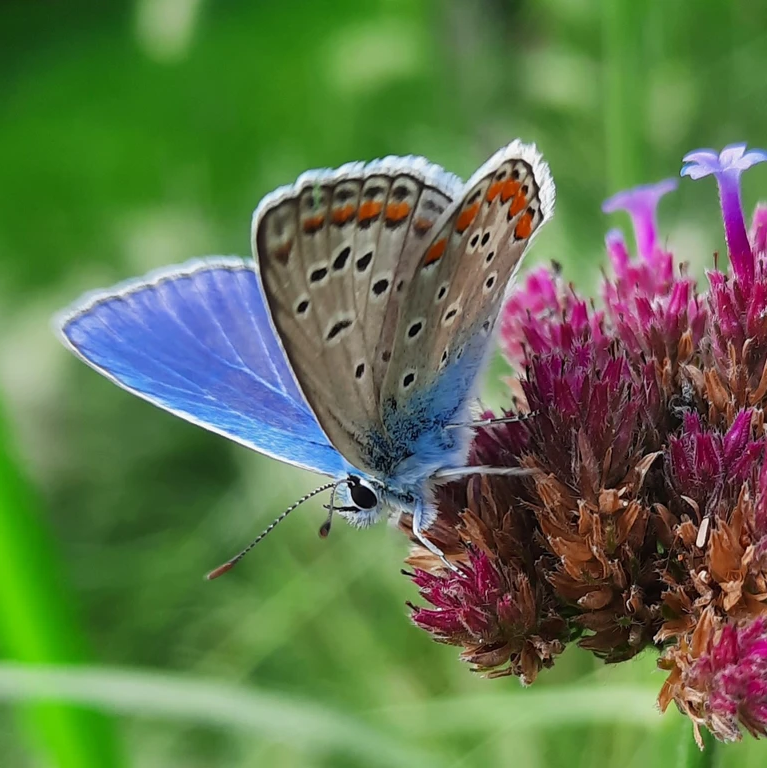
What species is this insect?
Polyommatus icarus
